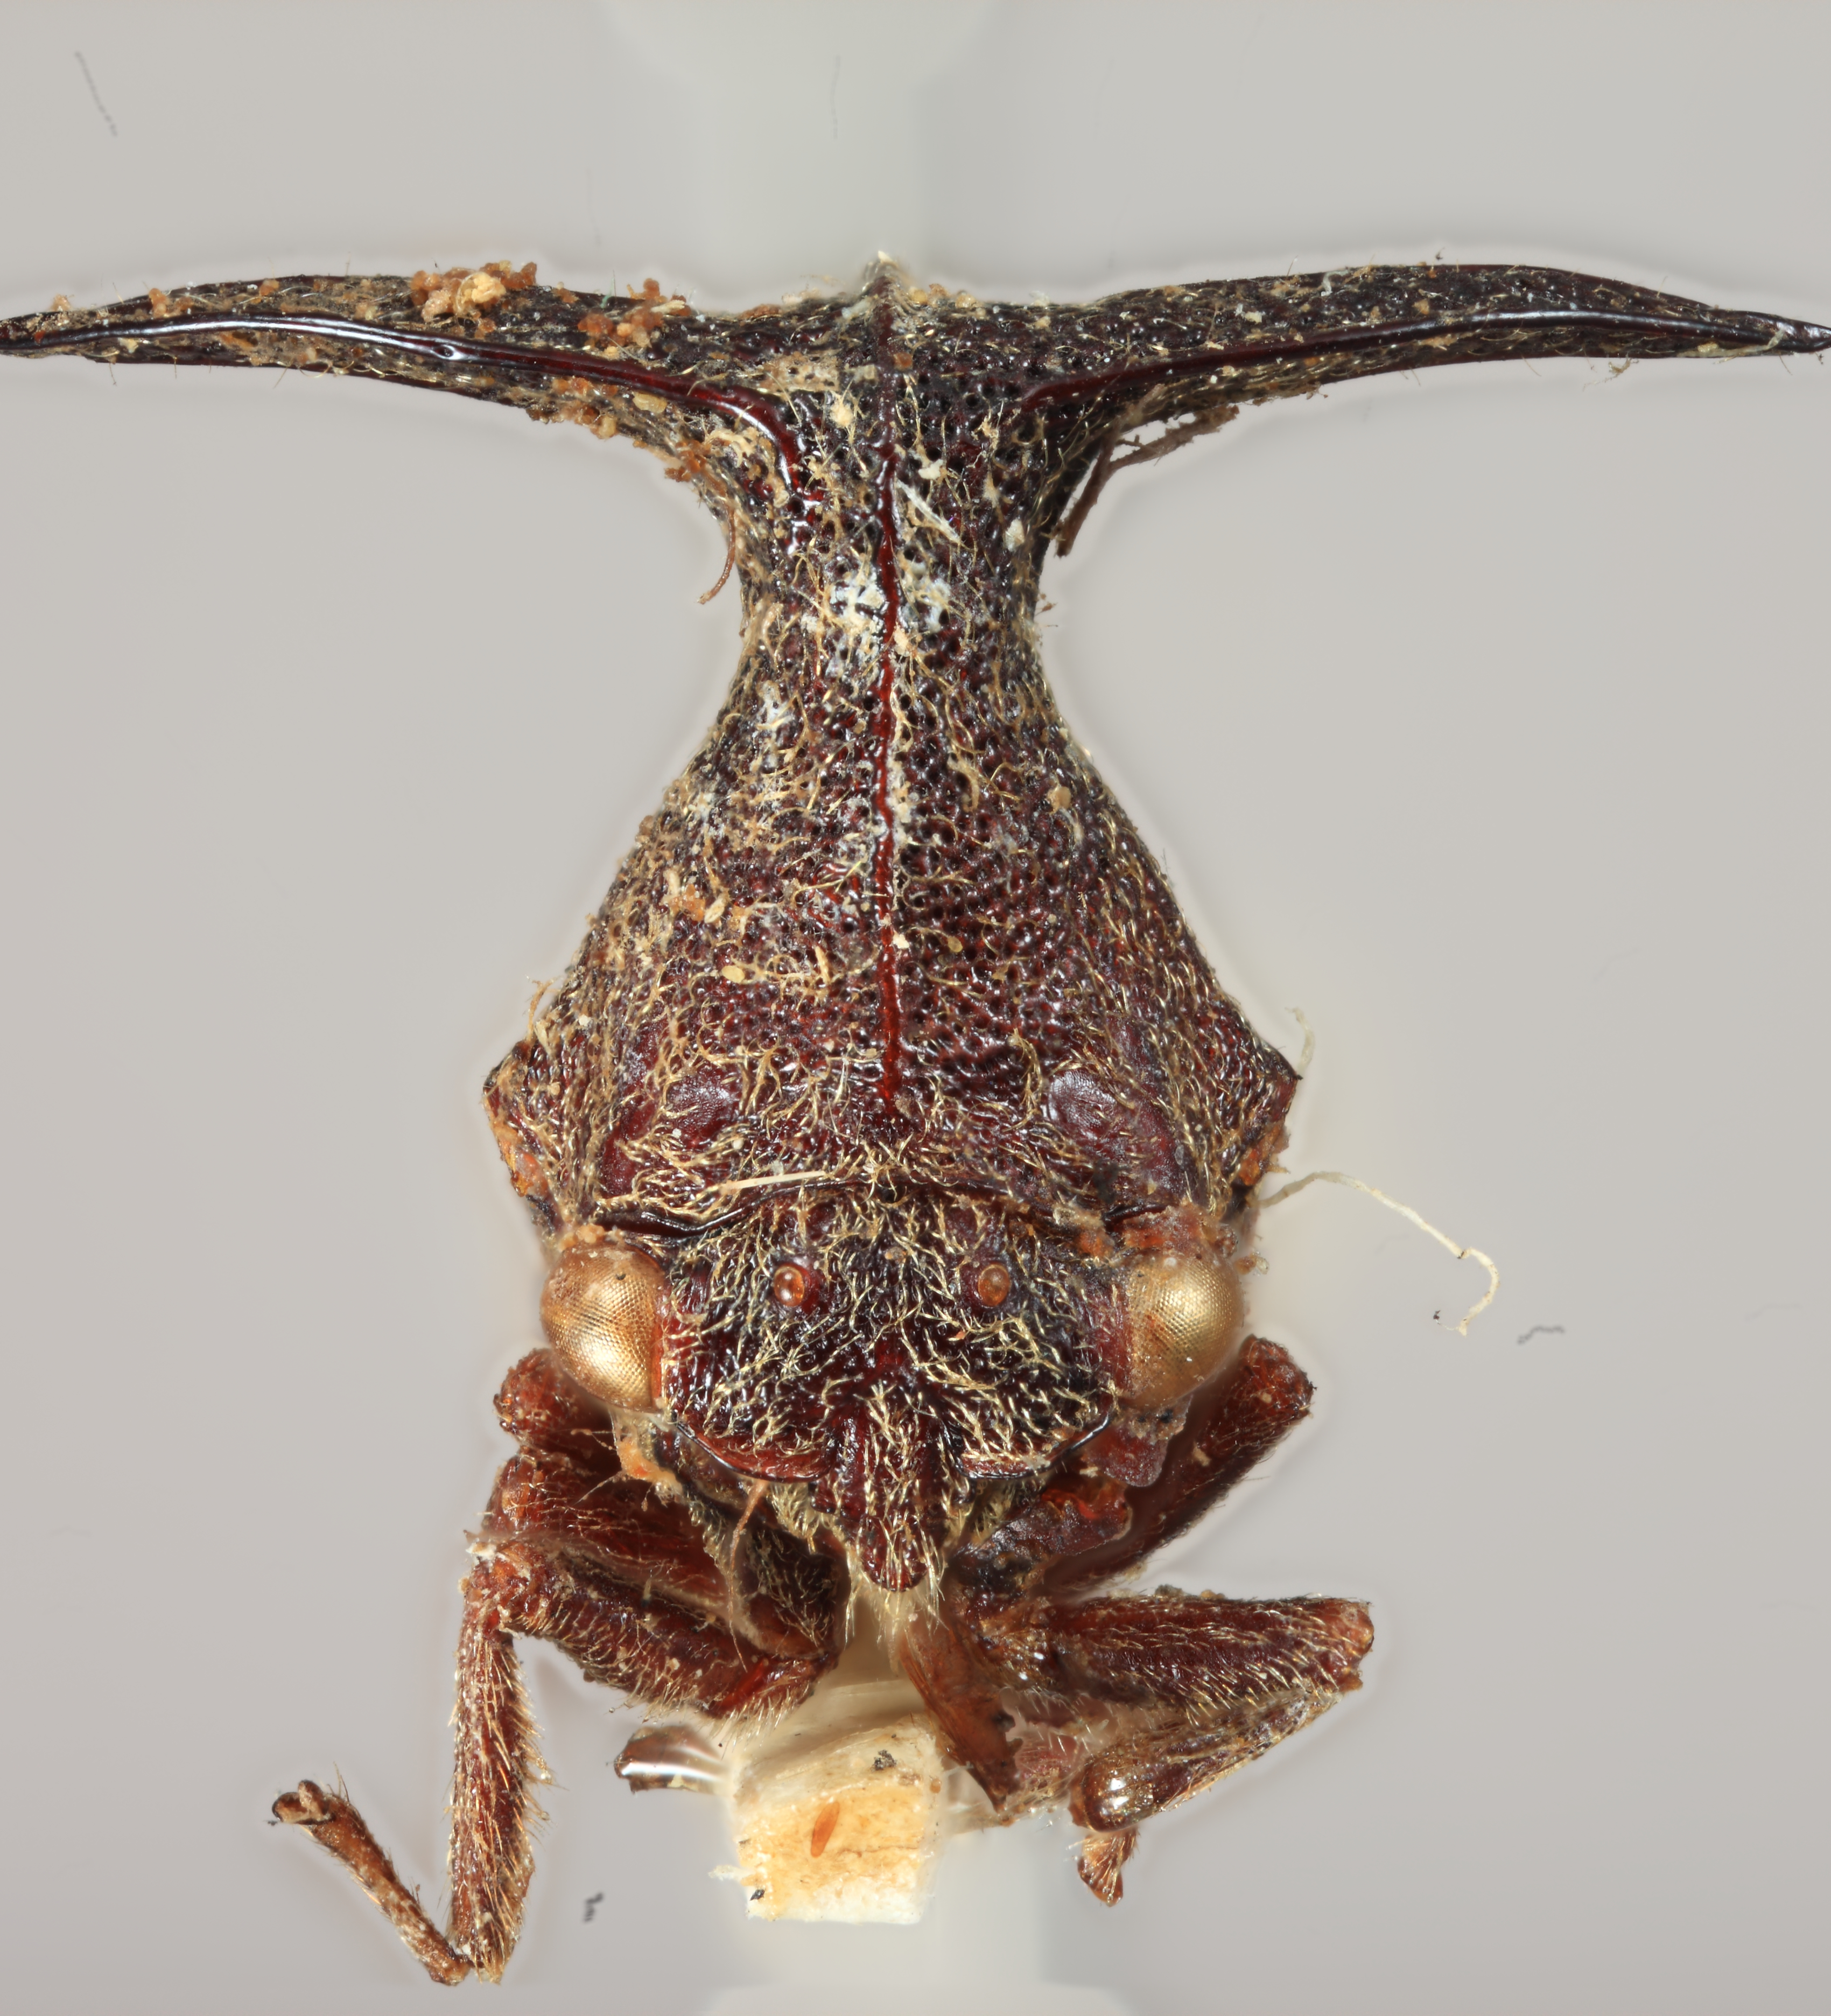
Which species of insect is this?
Leptobelus decurvatus
